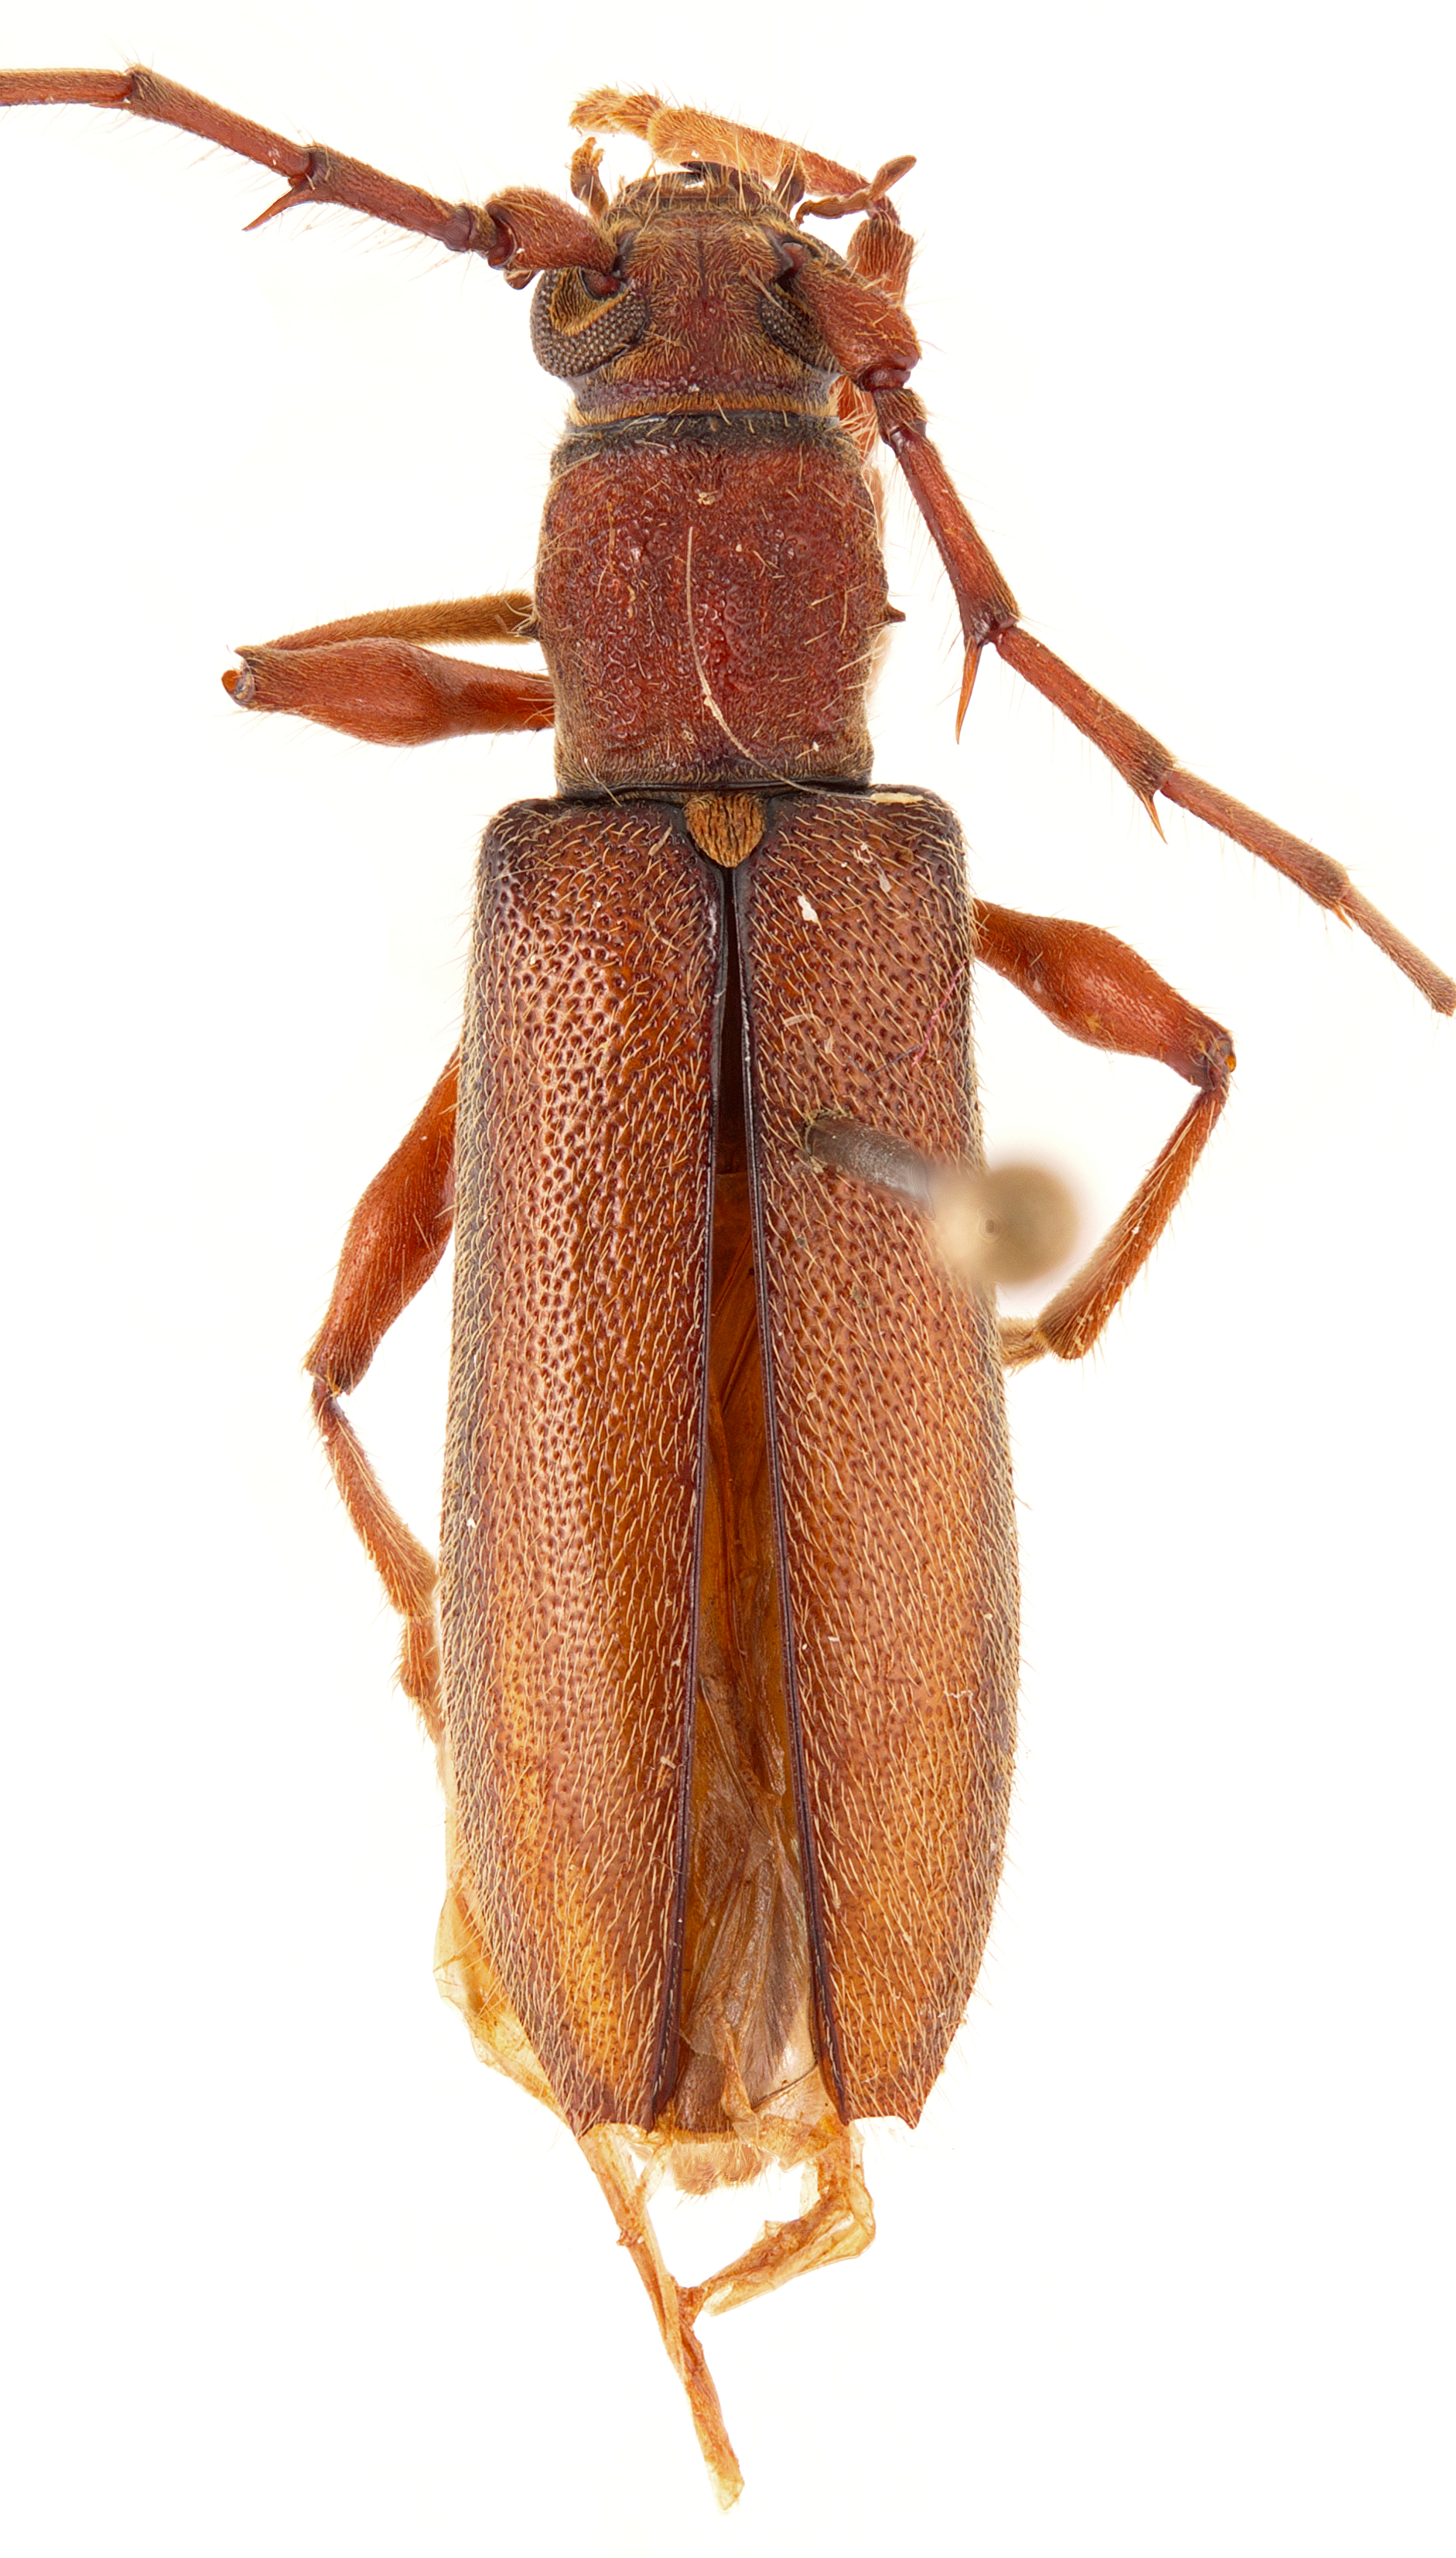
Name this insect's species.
Miltesthus marginatus
